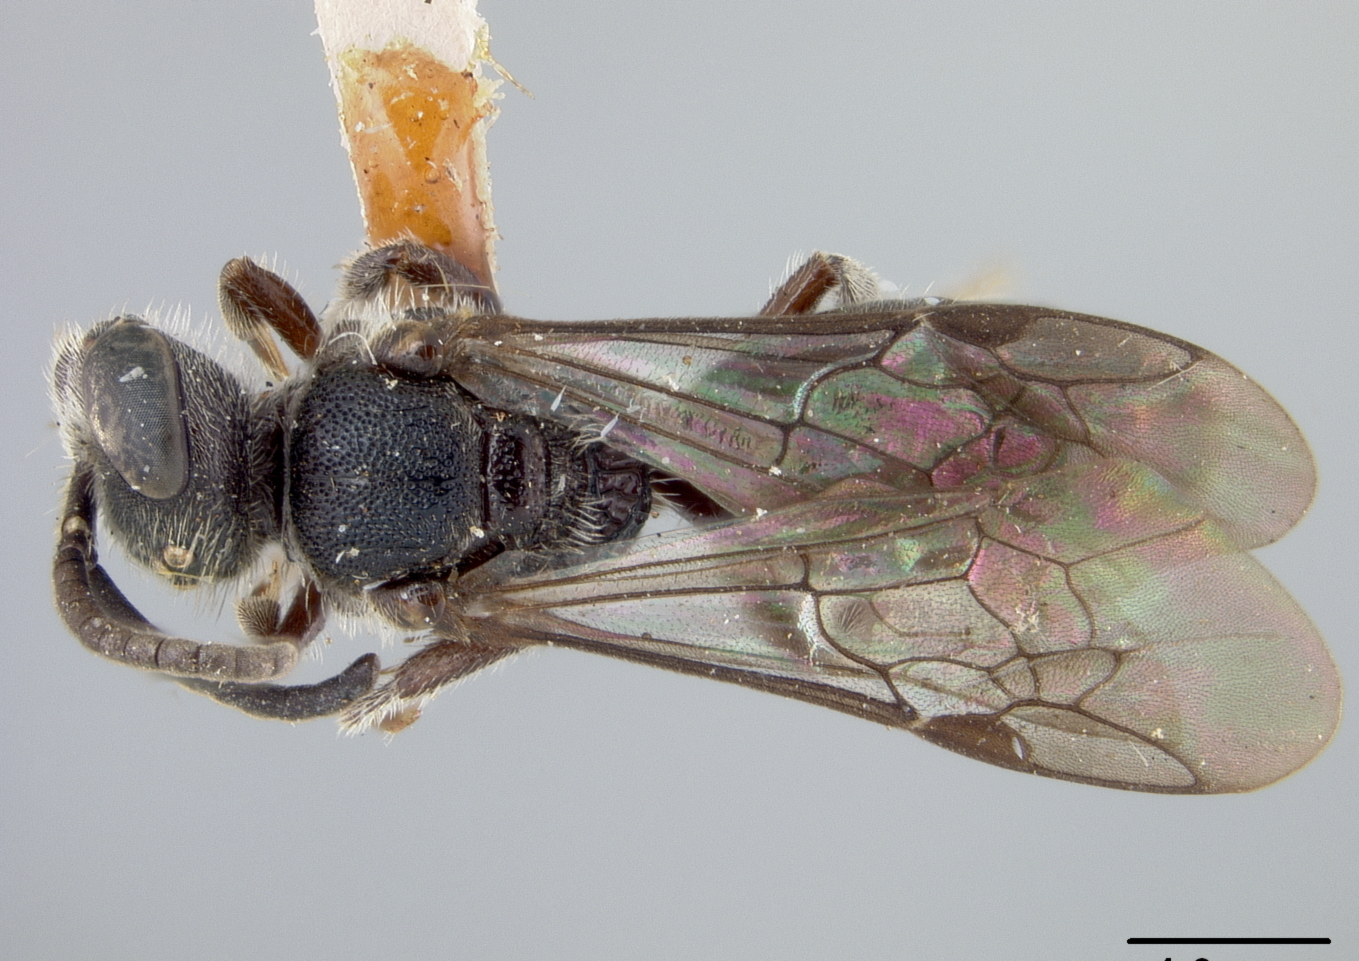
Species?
Halictus cordovensis
